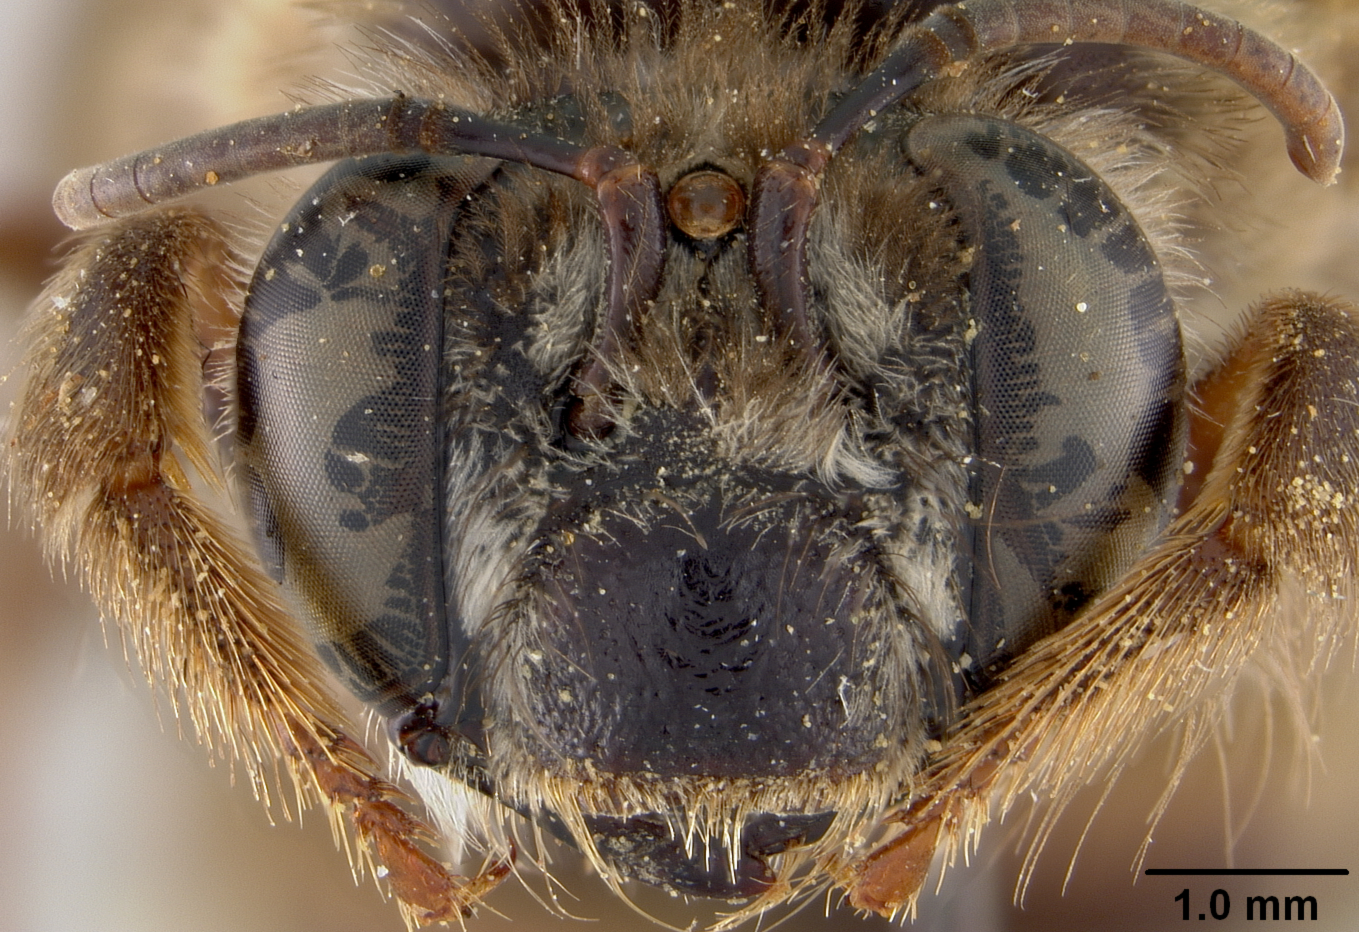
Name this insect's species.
Ptiloglossa hondurasica
